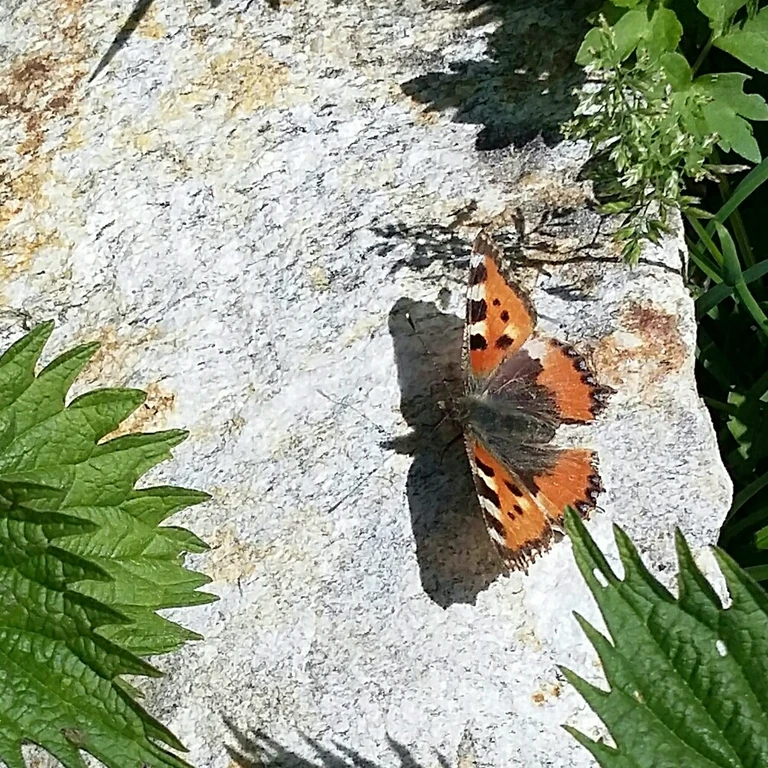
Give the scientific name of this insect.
Aglais urticae
